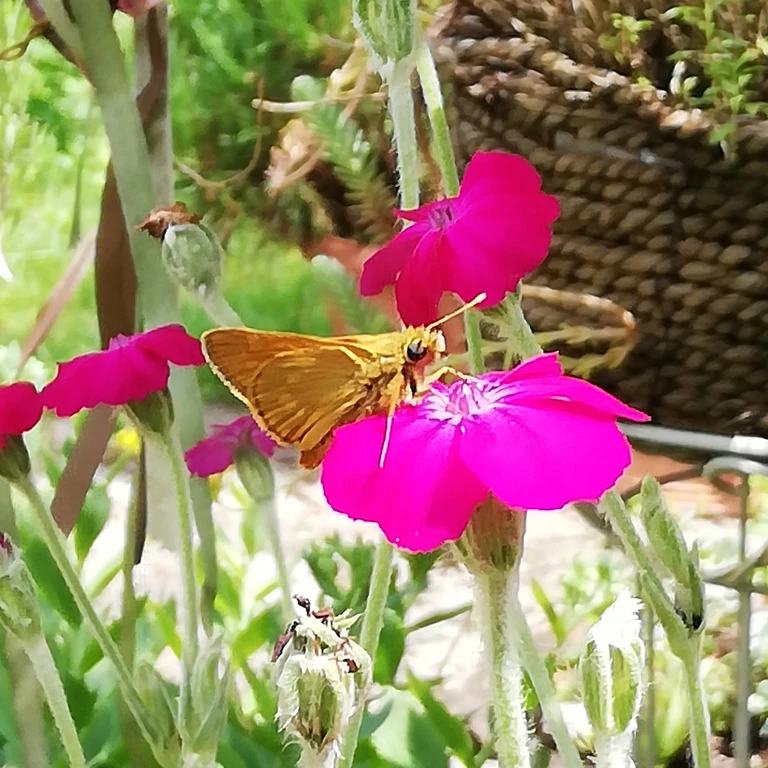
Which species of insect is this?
Ochlodes sylvanus (also Ochlodes venata)
